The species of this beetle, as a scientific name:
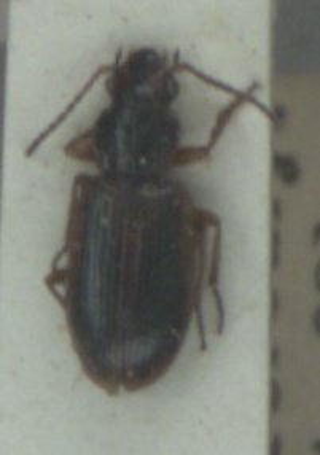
Dicheirotrichus gustavii
